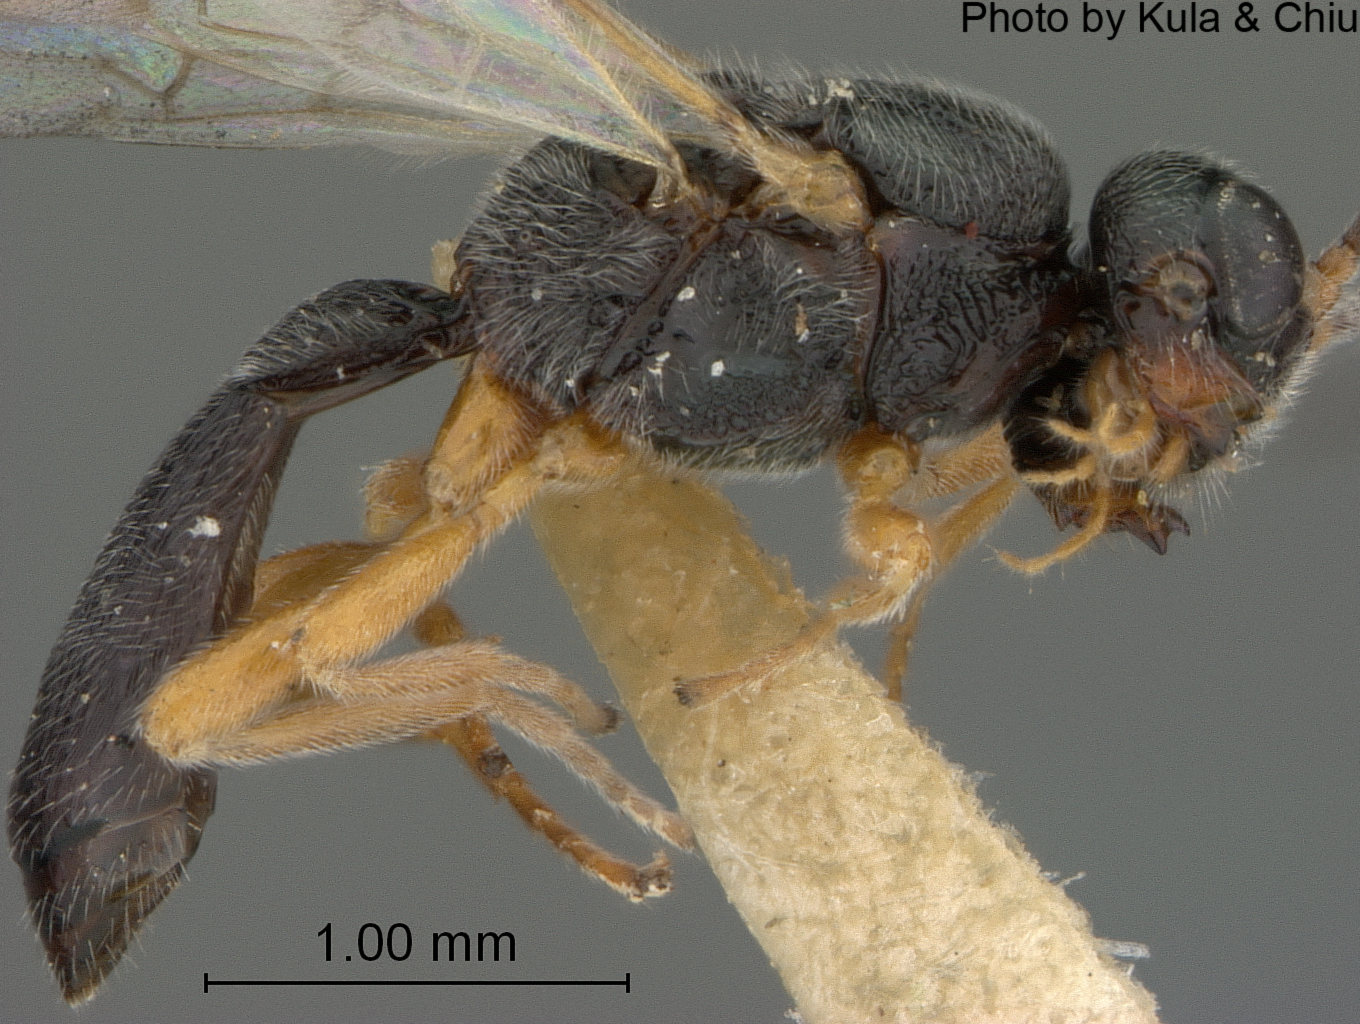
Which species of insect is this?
Symphya agromyzae
